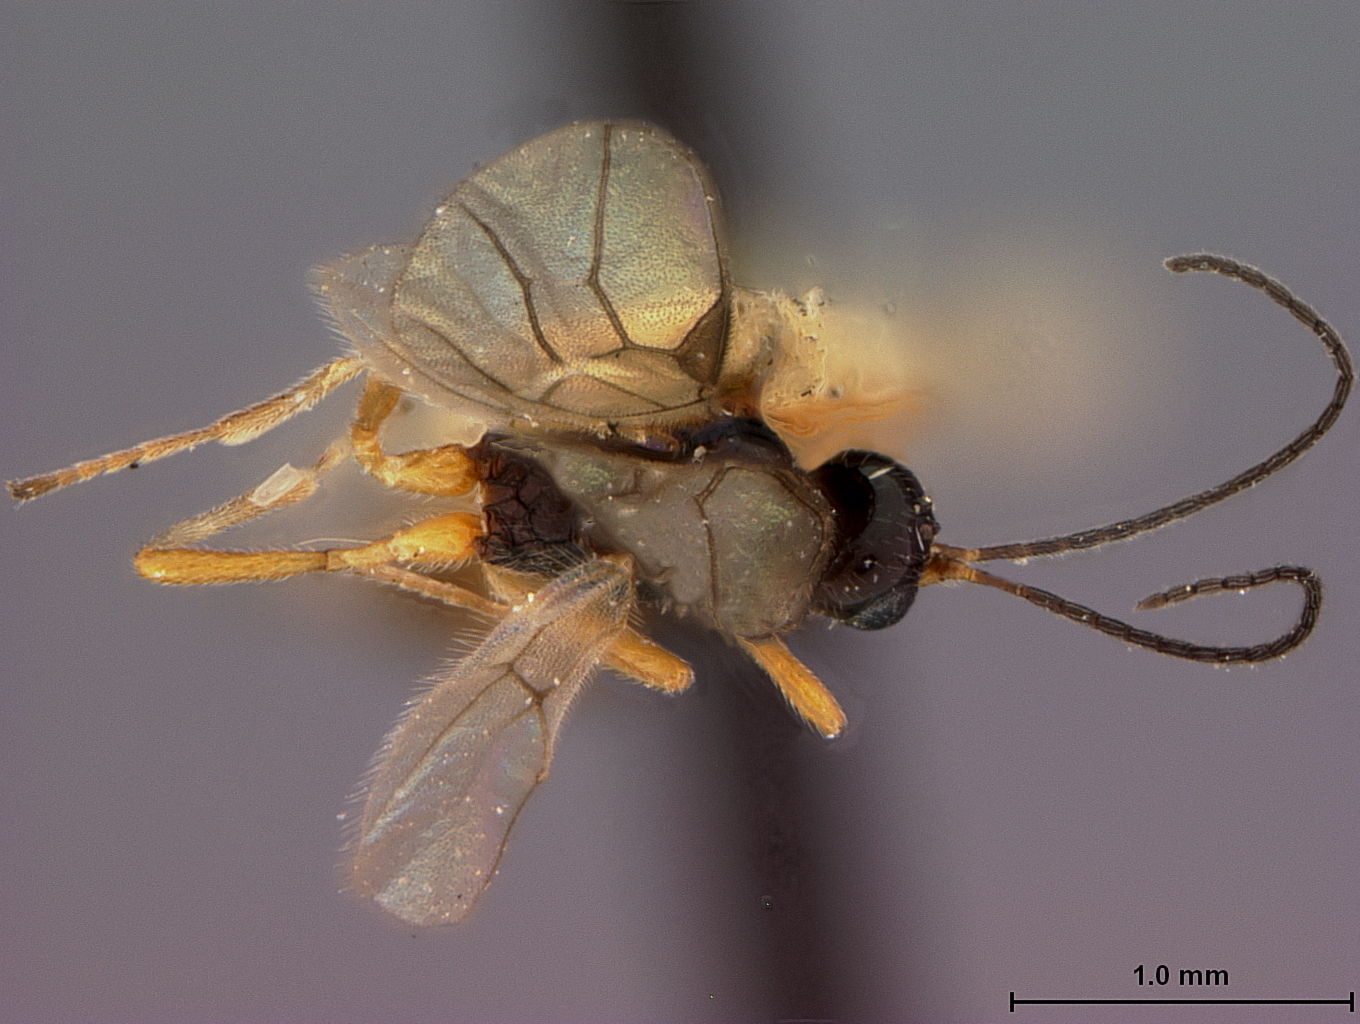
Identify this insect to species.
Oncophanes betulae
